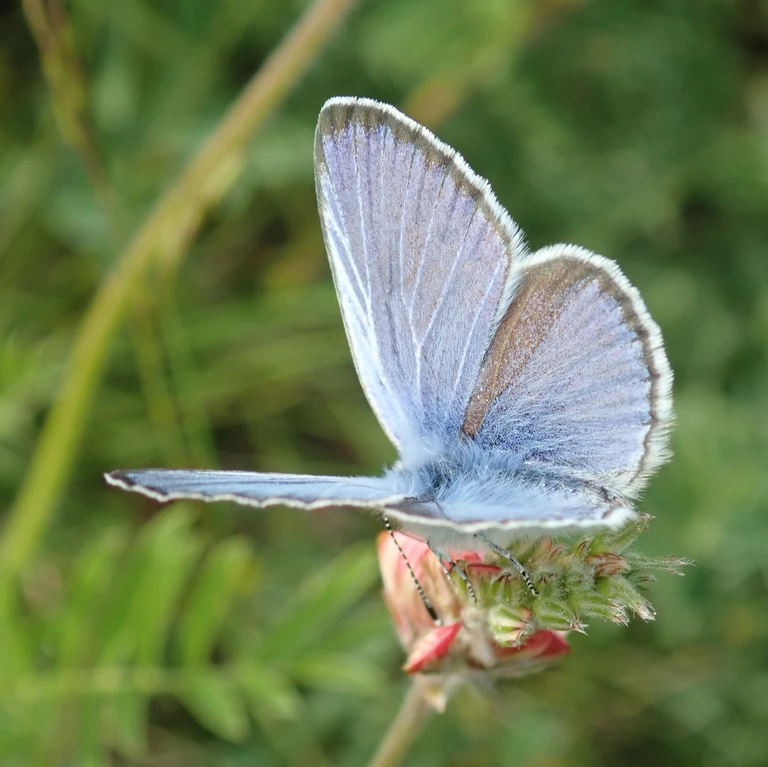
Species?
Glaucopsyche alexis
